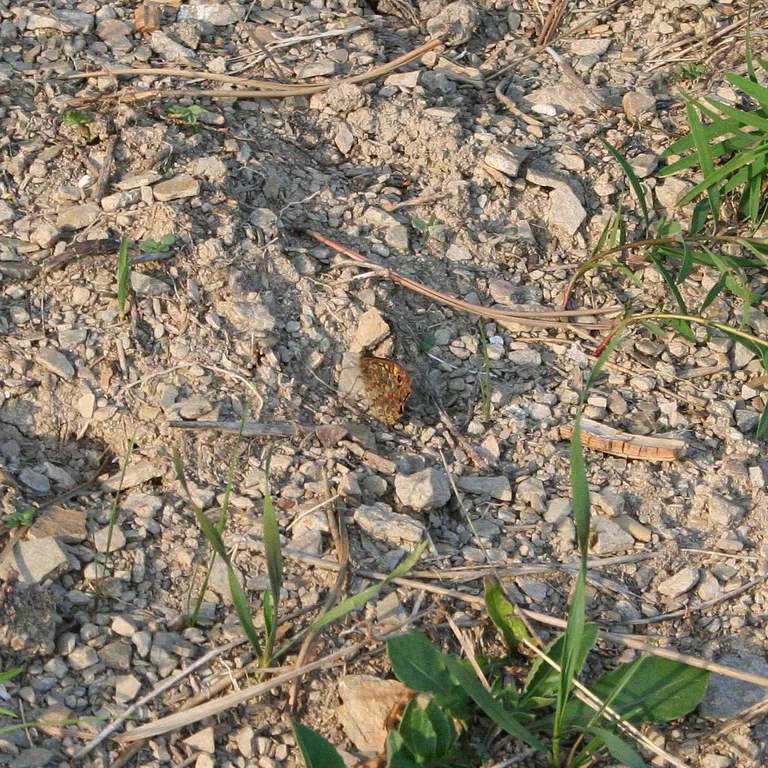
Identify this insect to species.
Lasiommata megera (also Pararge megera)
